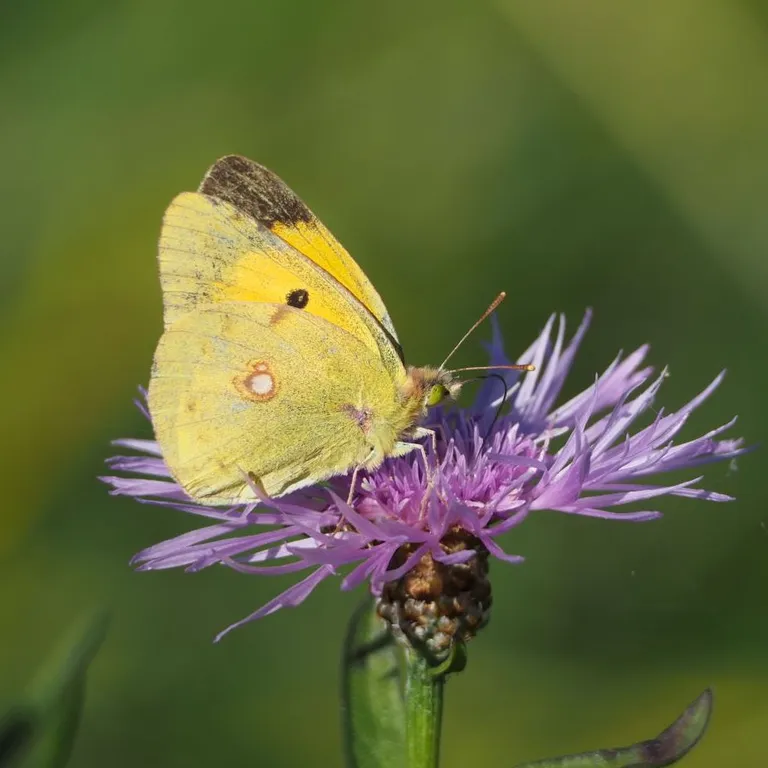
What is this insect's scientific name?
Colias croceus
